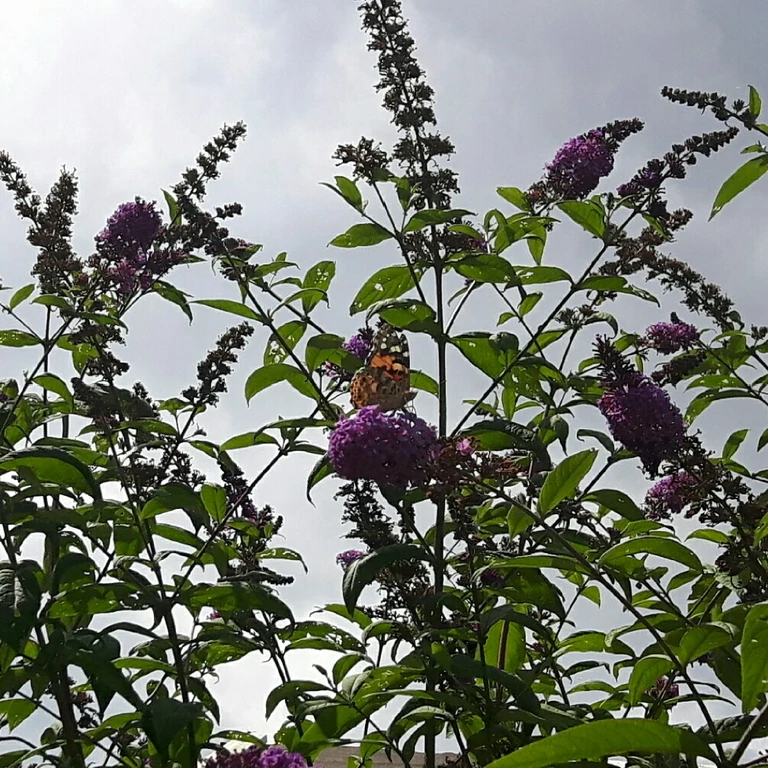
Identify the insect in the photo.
Vanessa cardui
